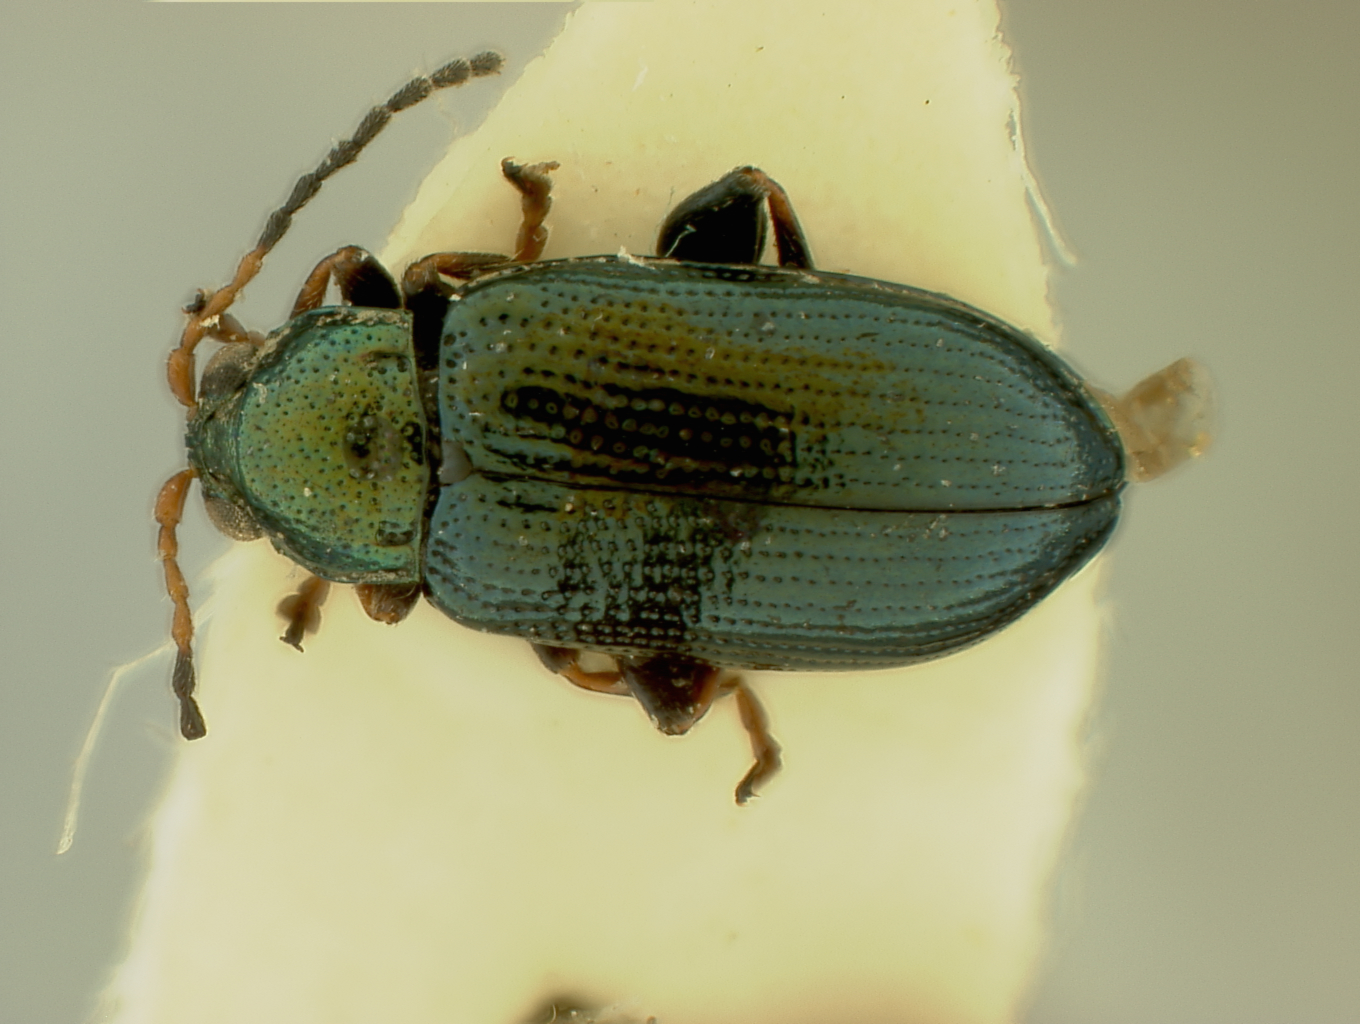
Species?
Crepidodera sachalinensis
